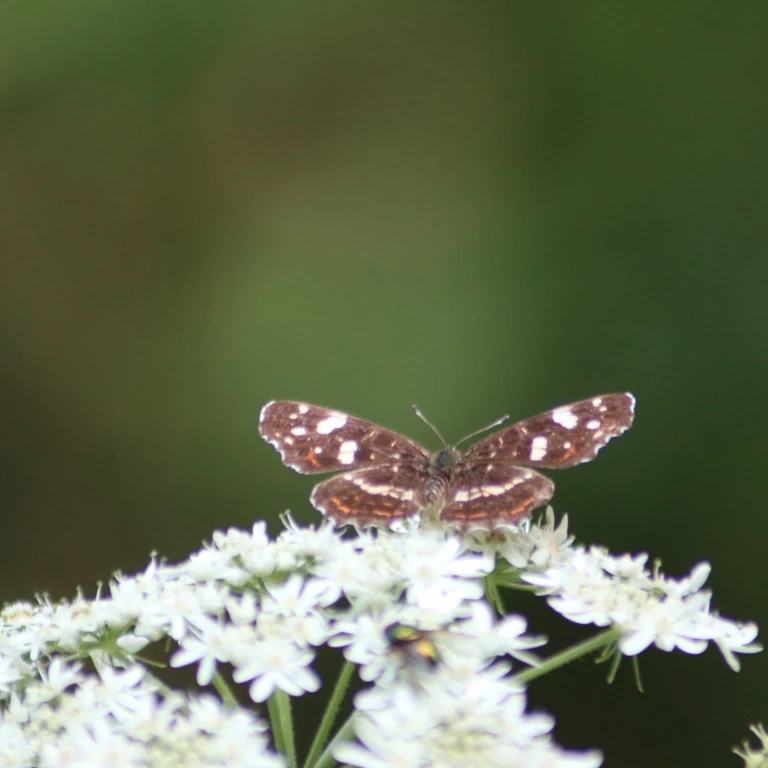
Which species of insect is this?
Araschnia levana
